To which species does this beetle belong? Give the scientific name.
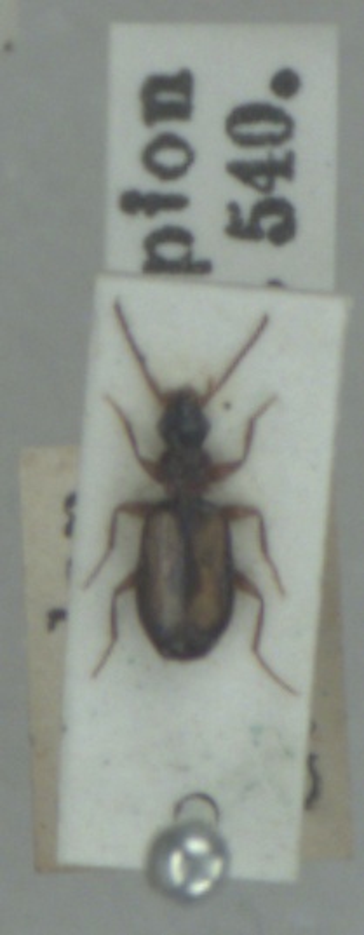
Calodromius spilotus
